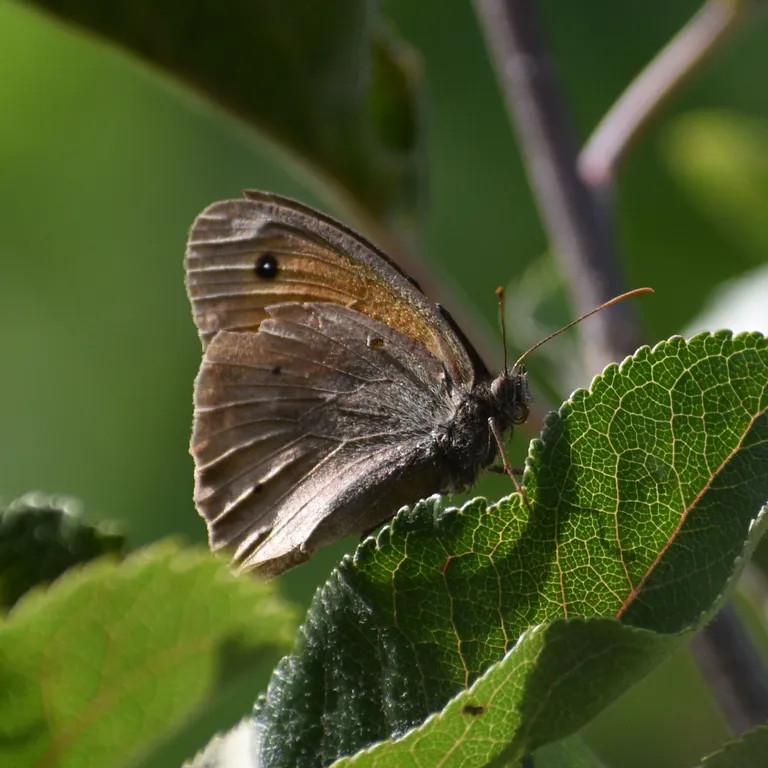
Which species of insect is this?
Maniola jurtina
